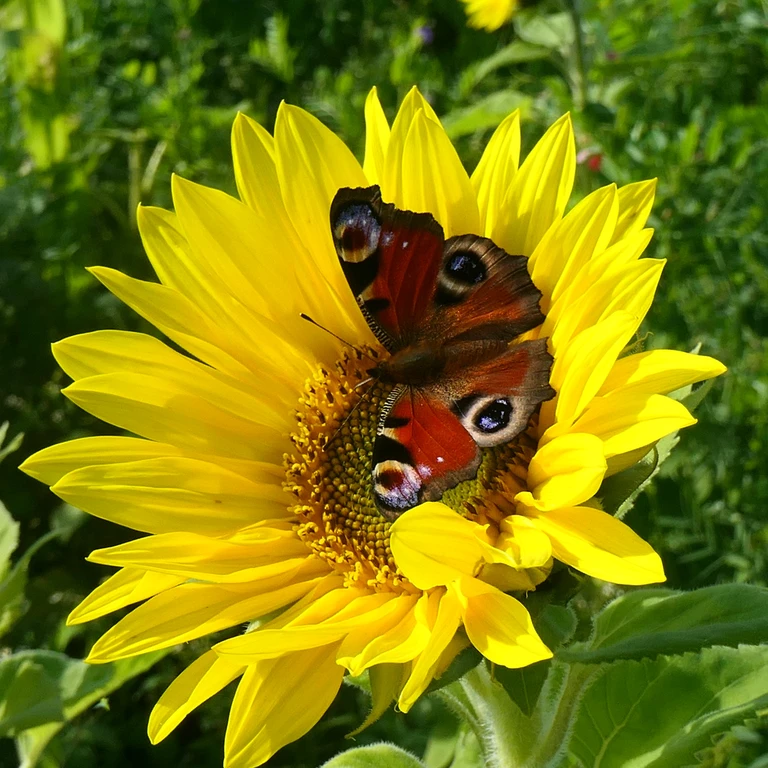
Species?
Aglais io
